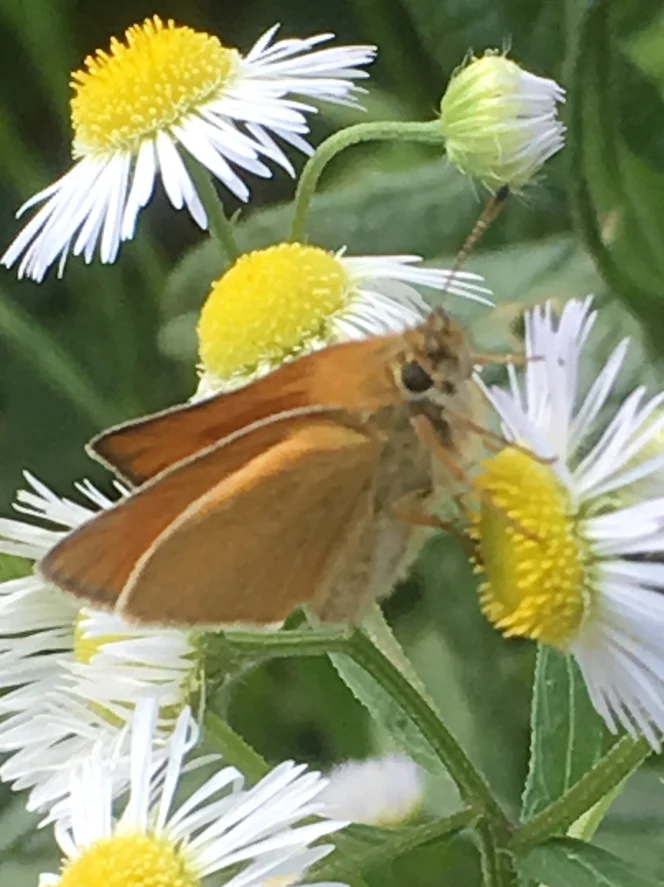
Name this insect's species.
Thymelicus lineola
